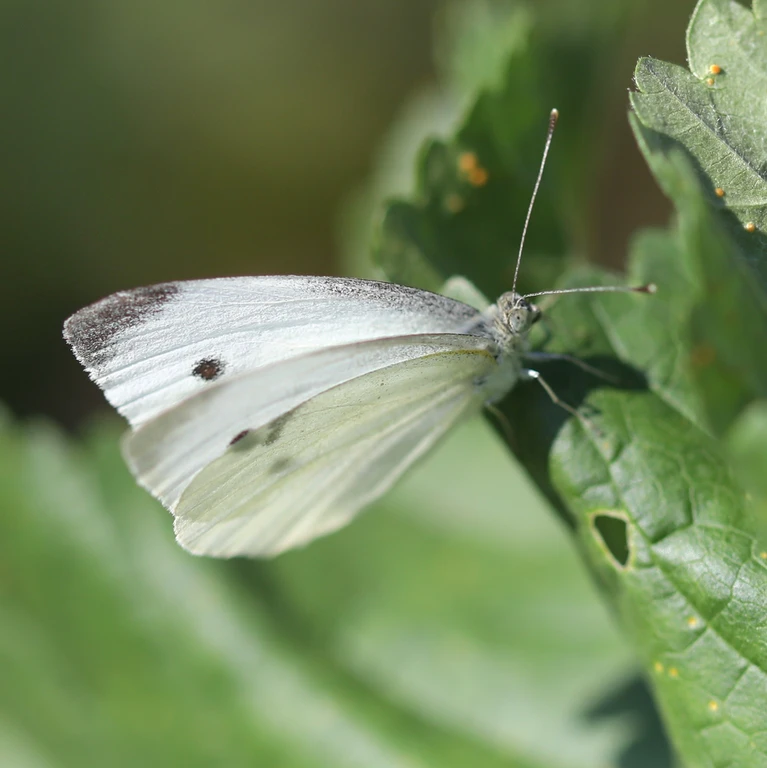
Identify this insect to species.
Pieris rapae
